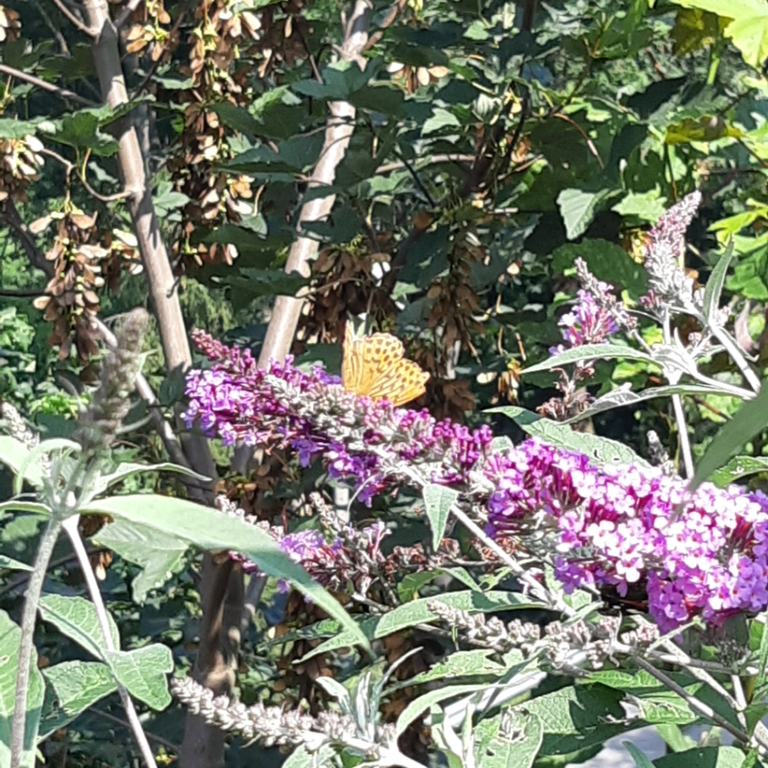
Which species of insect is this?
Argynnis paphia
